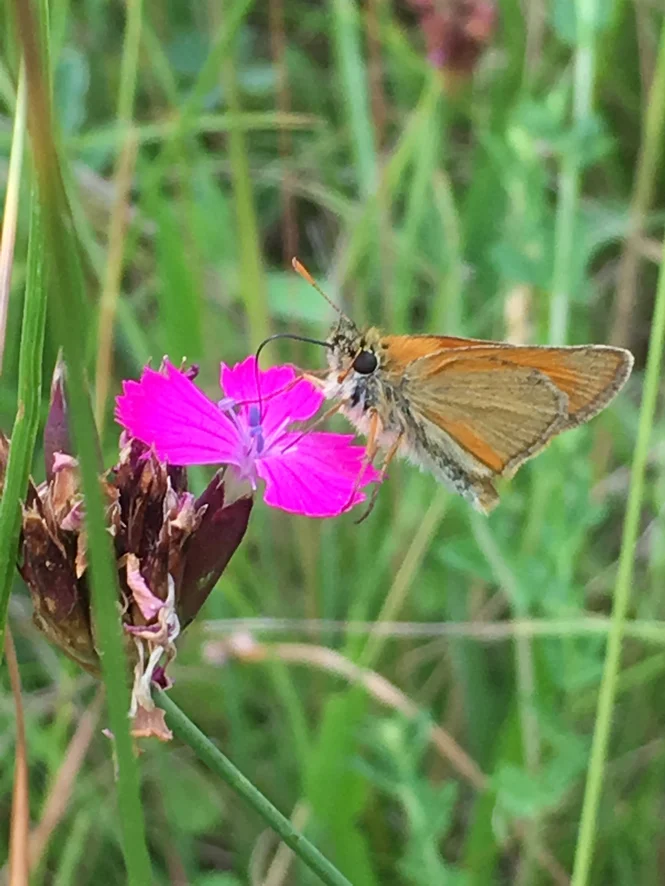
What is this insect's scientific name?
Thymelicus sylvestris
